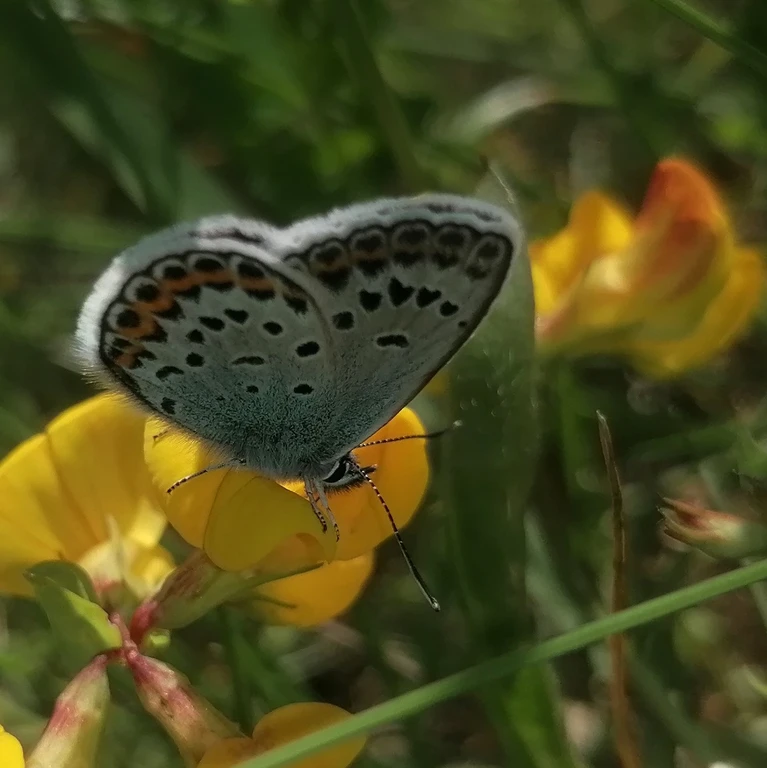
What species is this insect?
Plebejus argus
